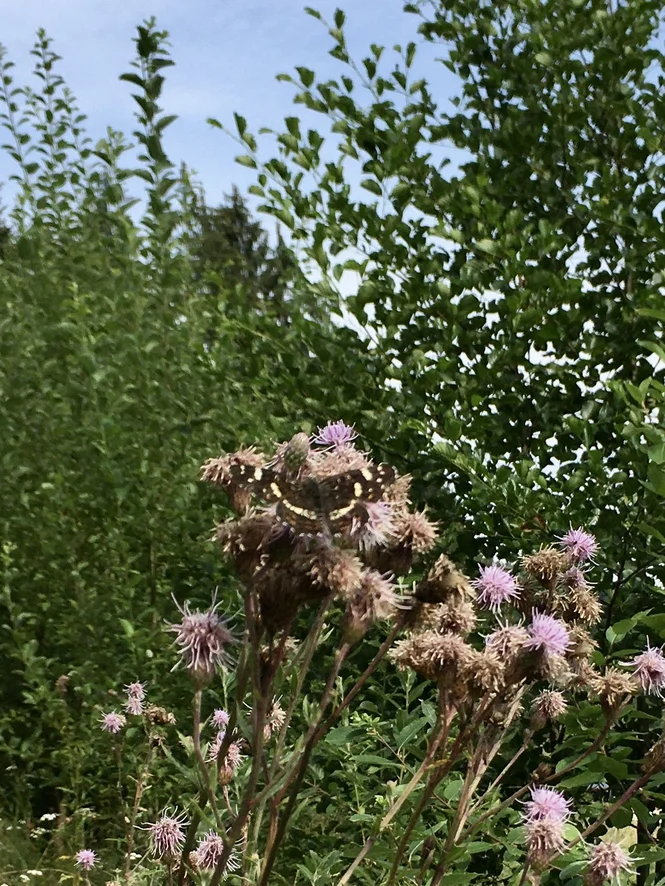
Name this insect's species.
Araschnia levana
